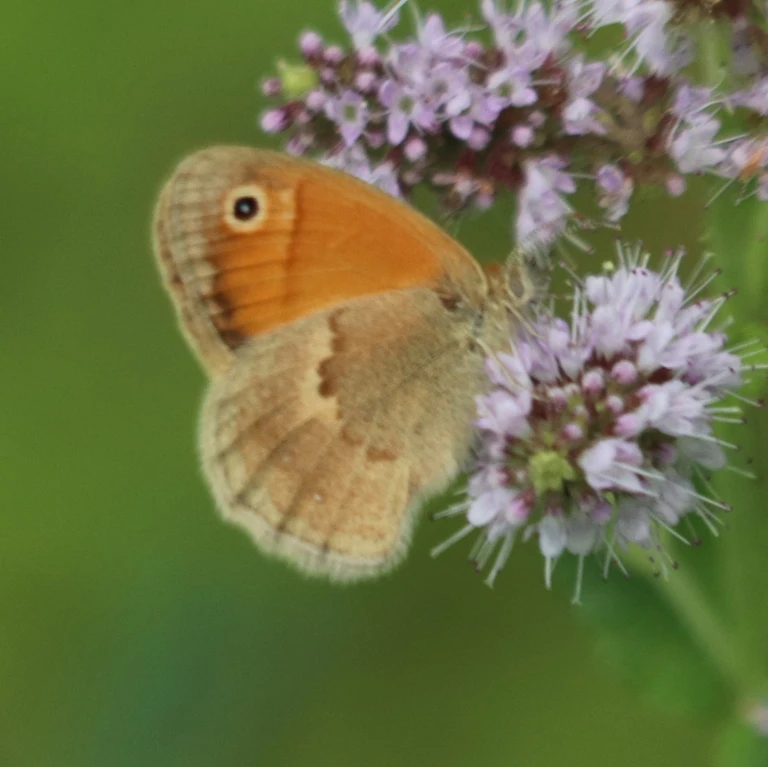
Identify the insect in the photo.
Coenonympha pamphilus
